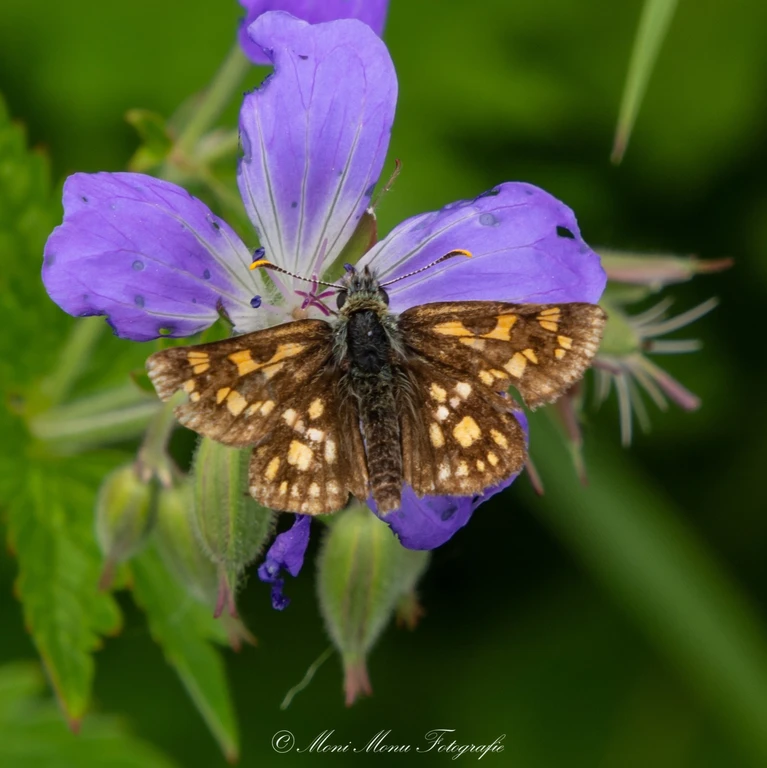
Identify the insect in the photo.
Carterocephalus palaemon
